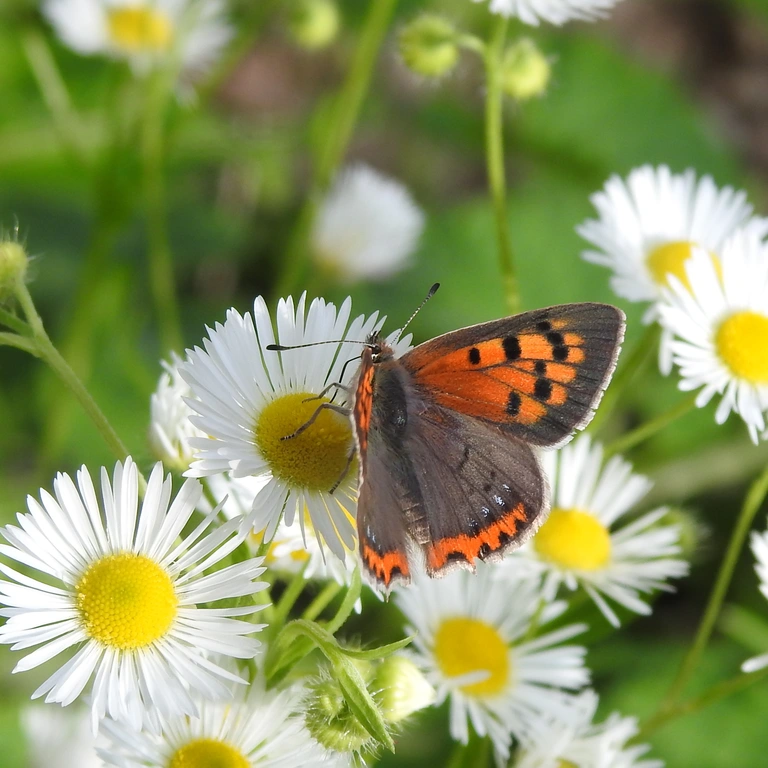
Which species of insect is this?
Lycaena phlaeas
